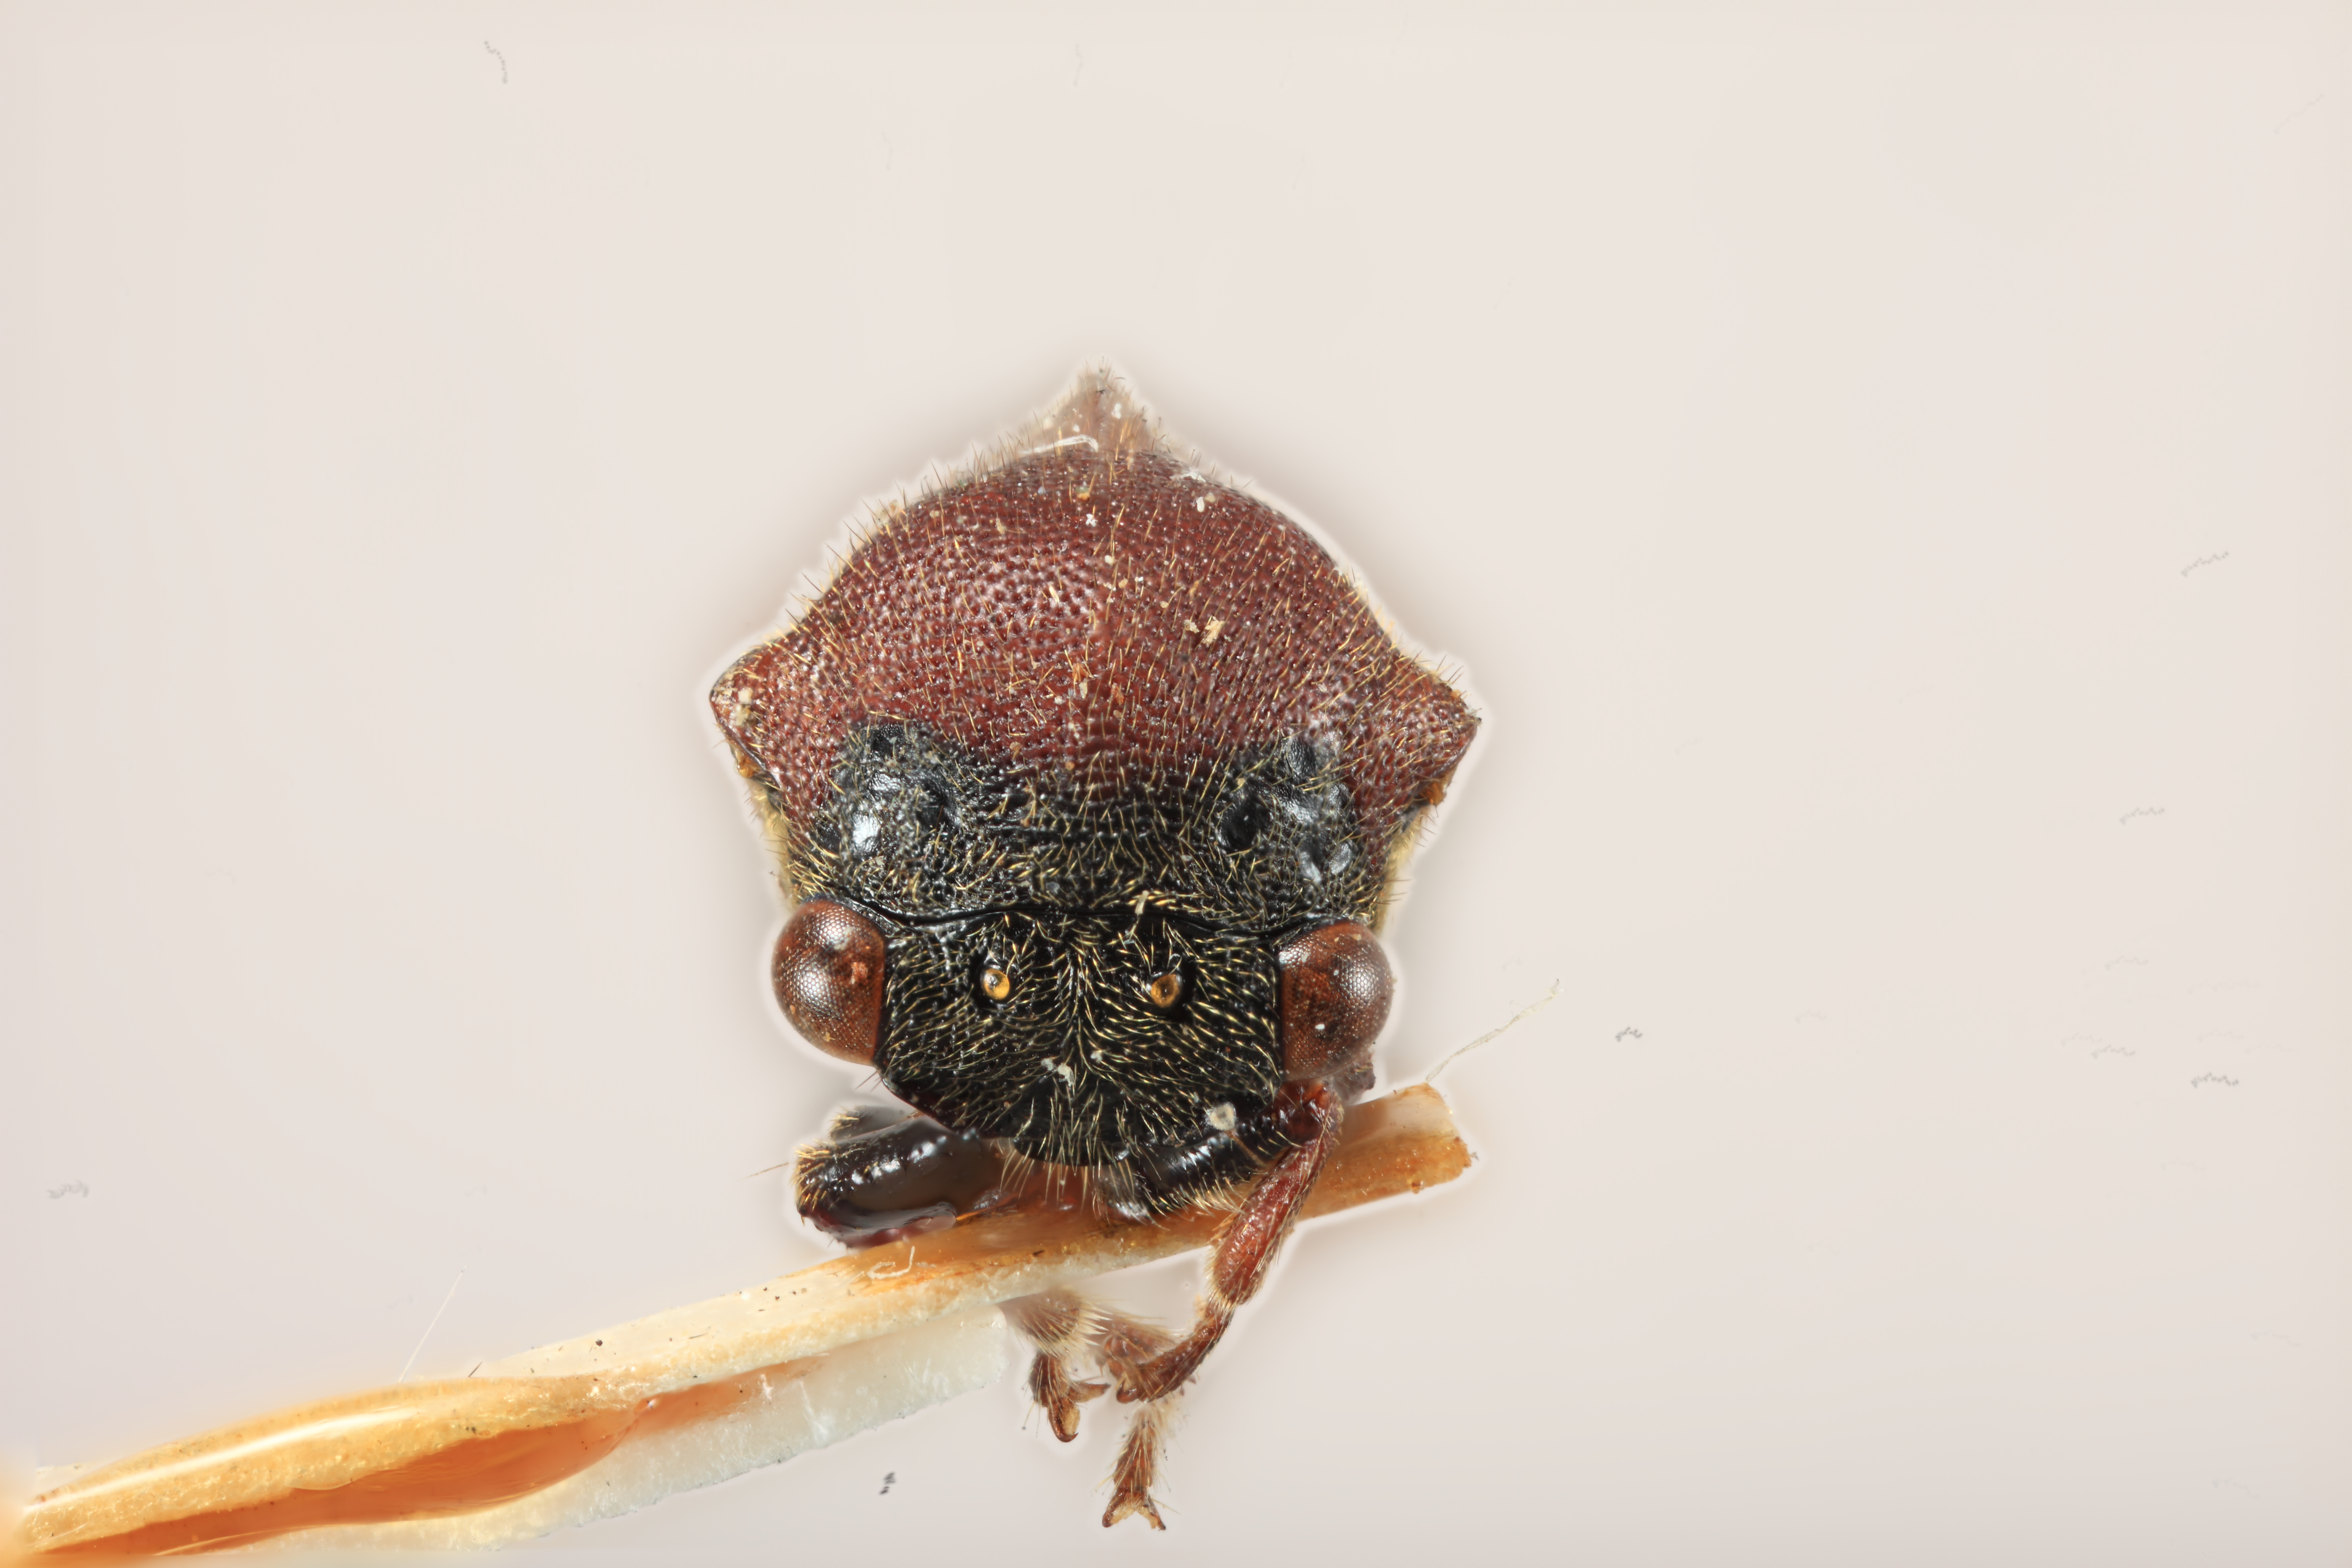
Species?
Centrotoscelus brevispinus
